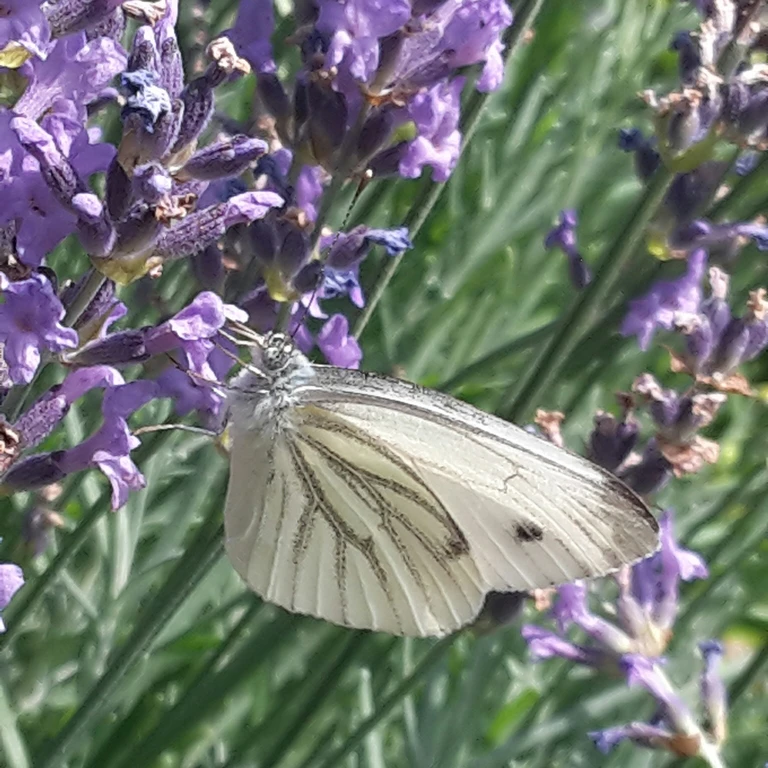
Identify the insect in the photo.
Pieris napi
